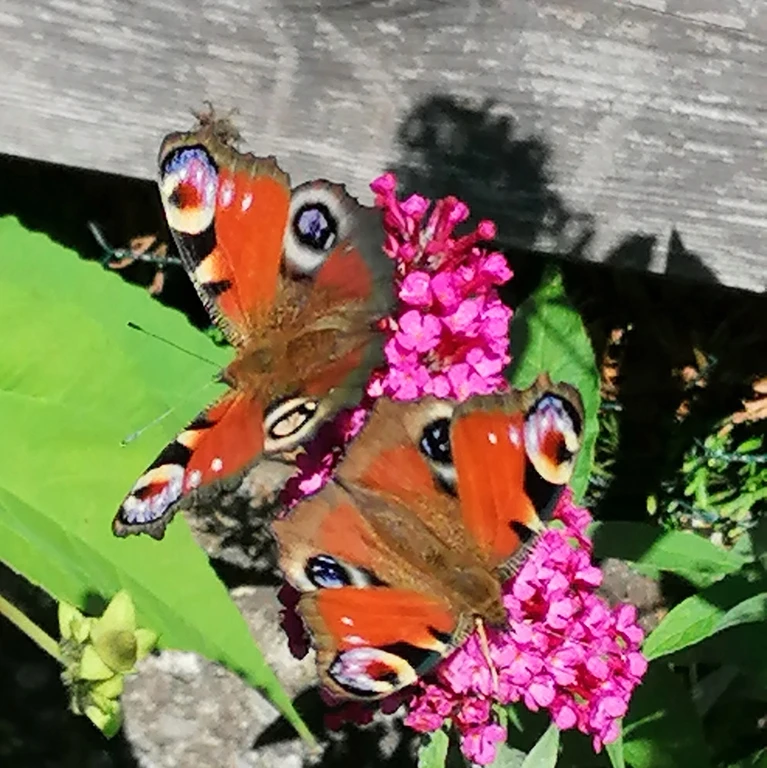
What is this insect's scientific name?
Aglais io
